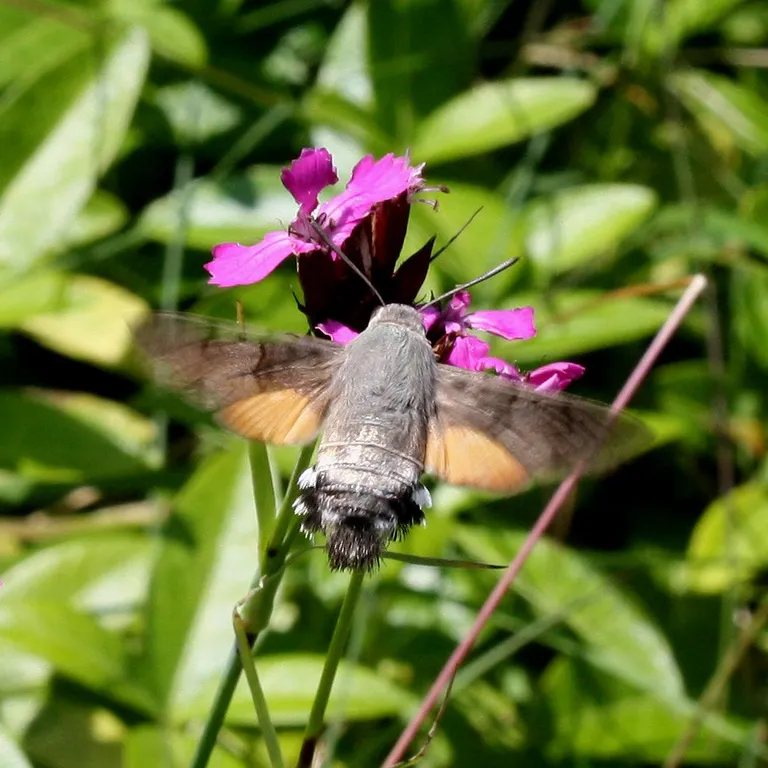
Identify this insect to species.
Macroglossum stellatarum
